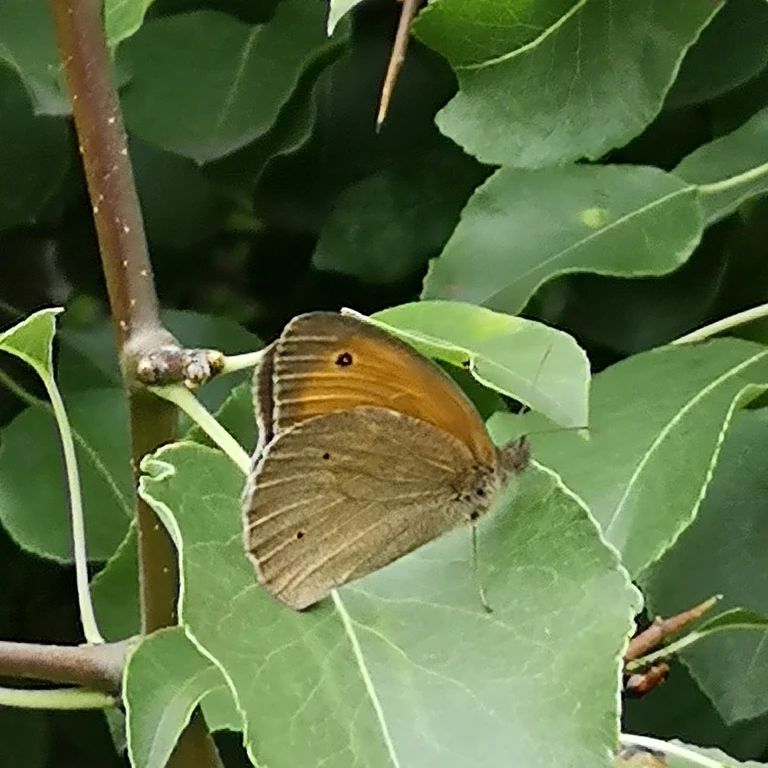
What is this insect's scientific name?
Maniola jurtina
